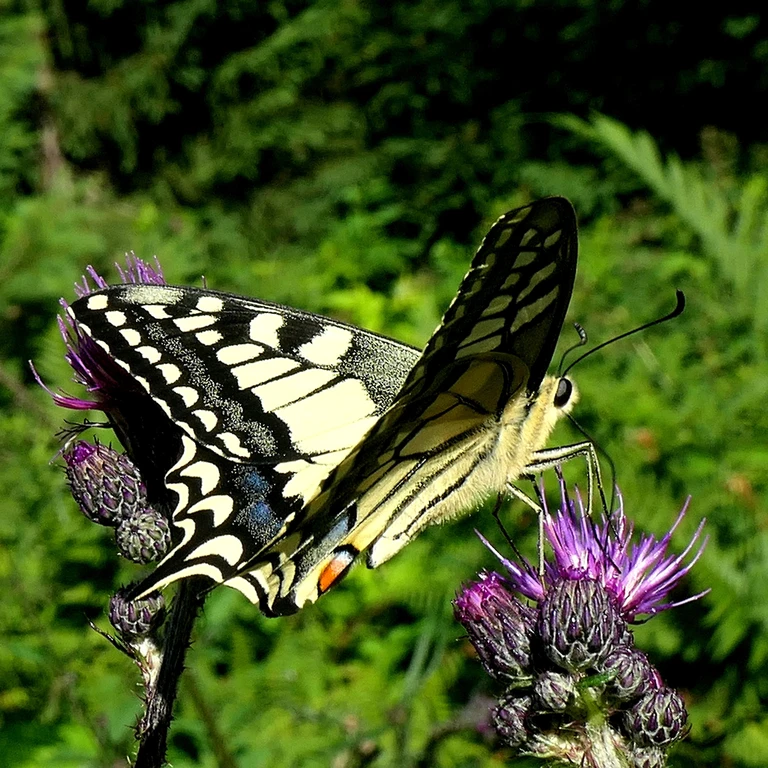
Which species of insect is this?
Papilio machaon
